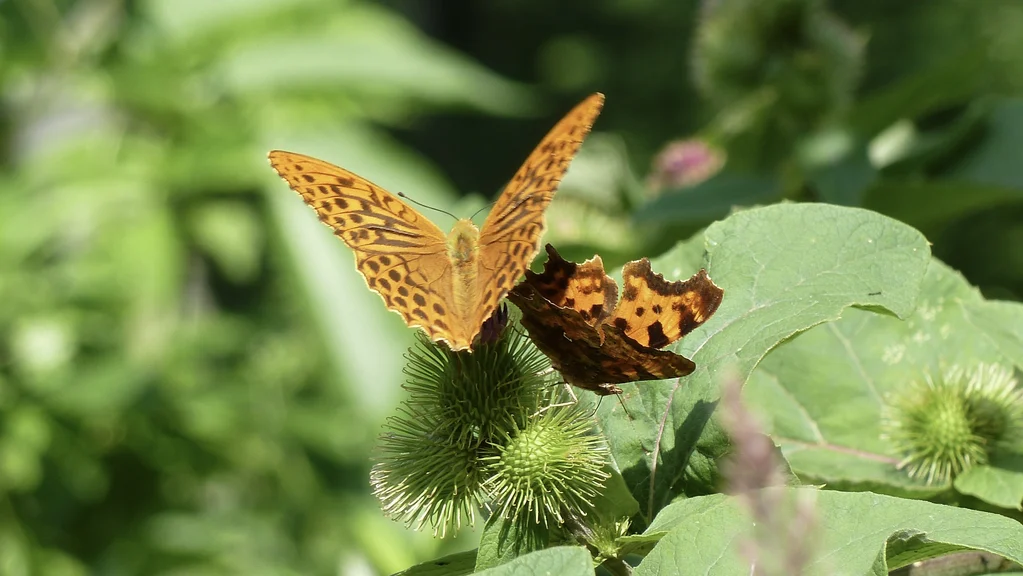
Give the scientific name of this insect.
Argynnis paphia
